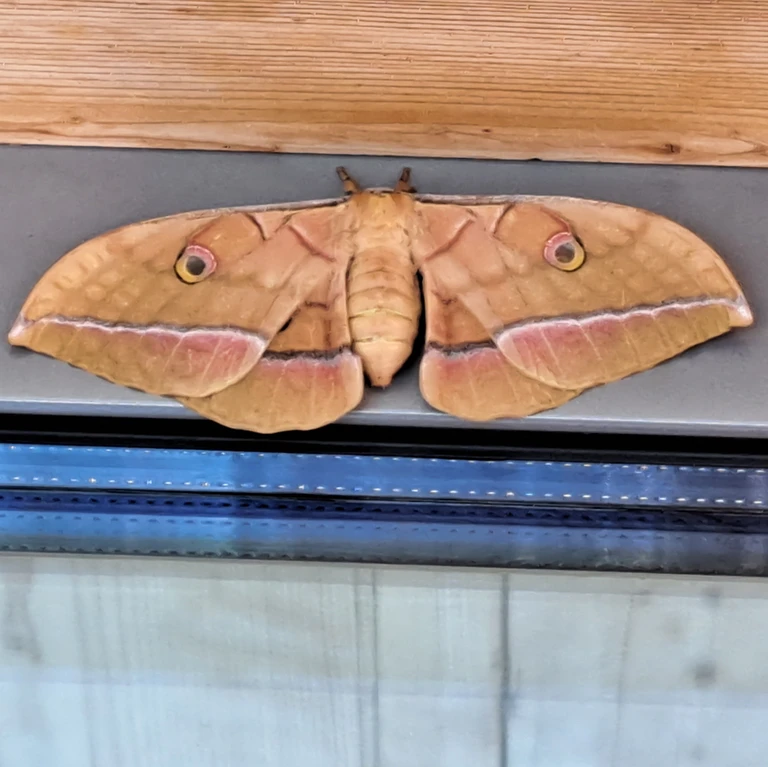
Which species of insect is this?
Antheraea yamamai
